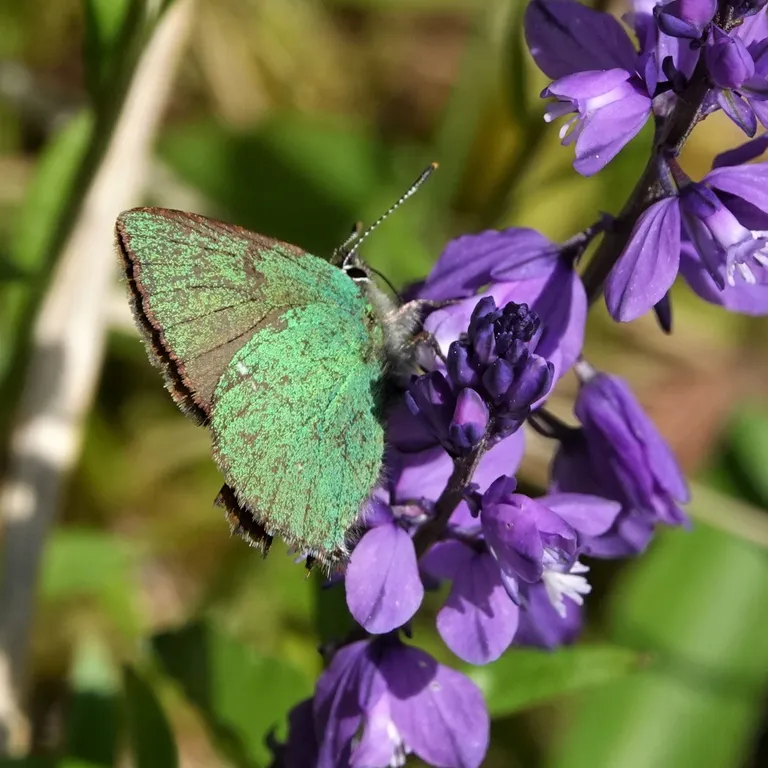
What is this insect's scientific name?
Callophrys rubi
